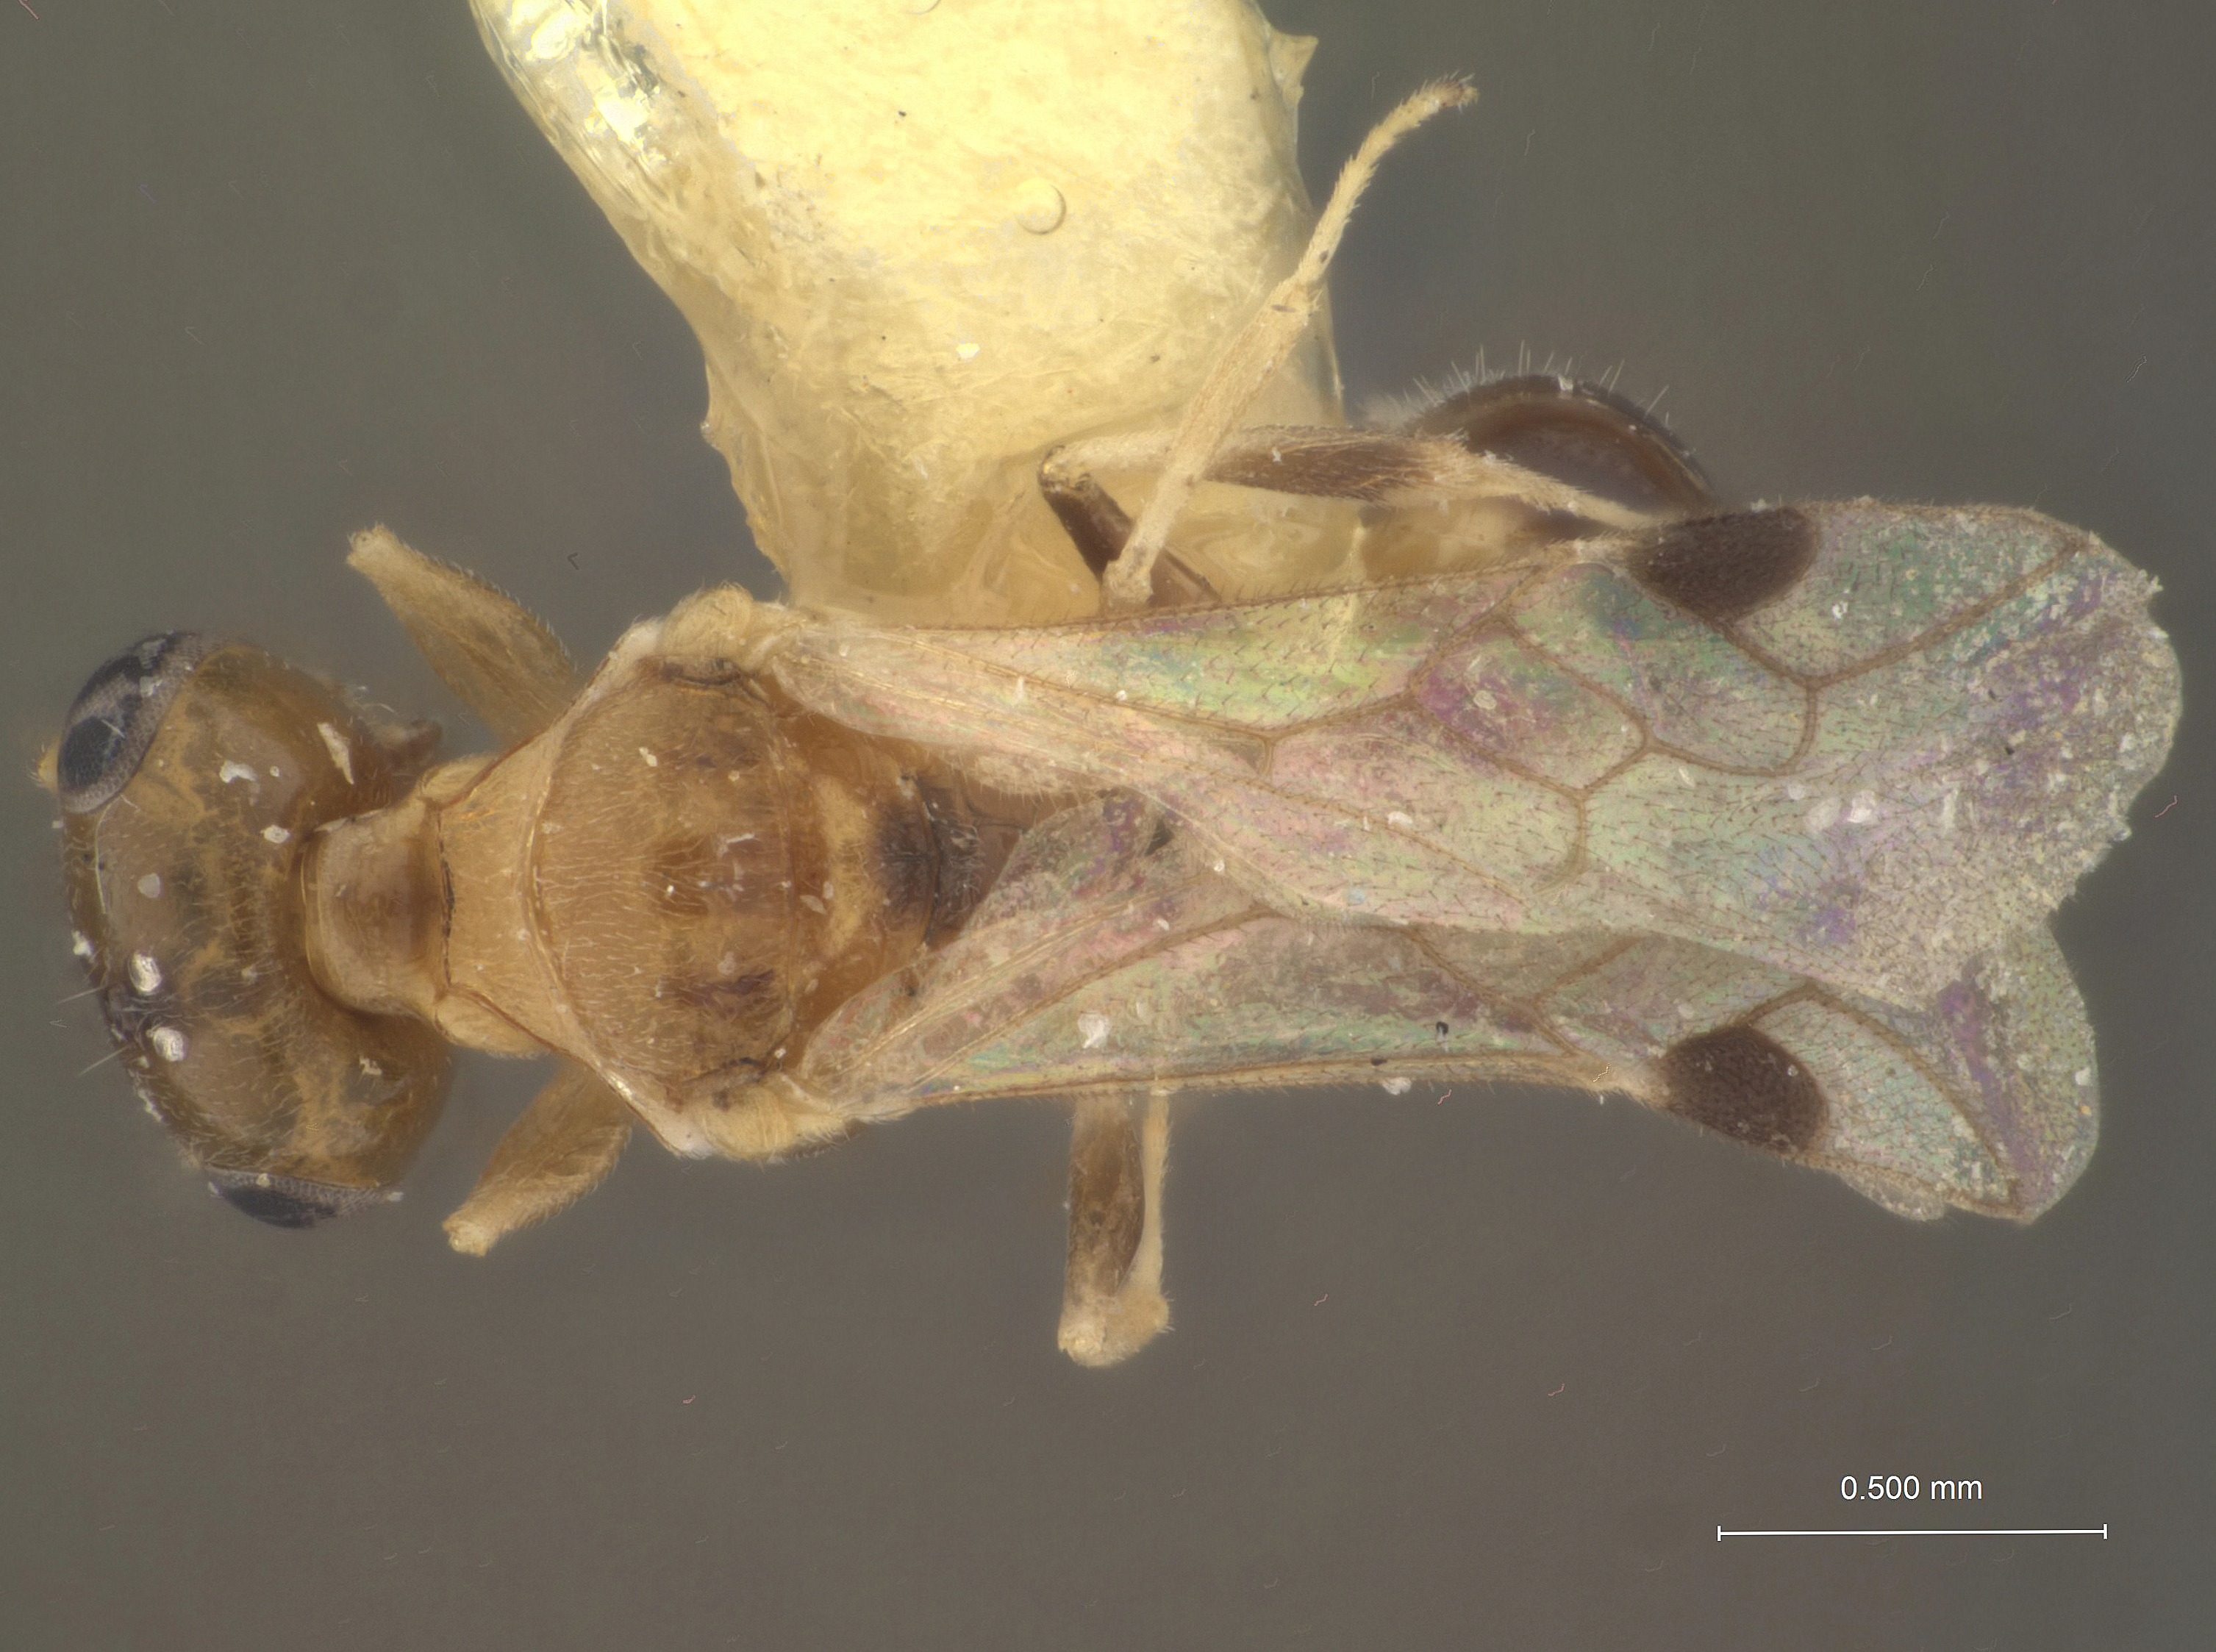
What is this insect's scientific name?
Microstigmus pallidus
